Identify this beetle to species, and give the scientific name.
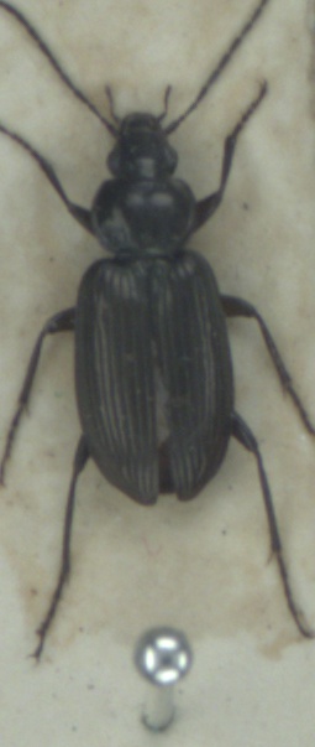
Agonum viduum
